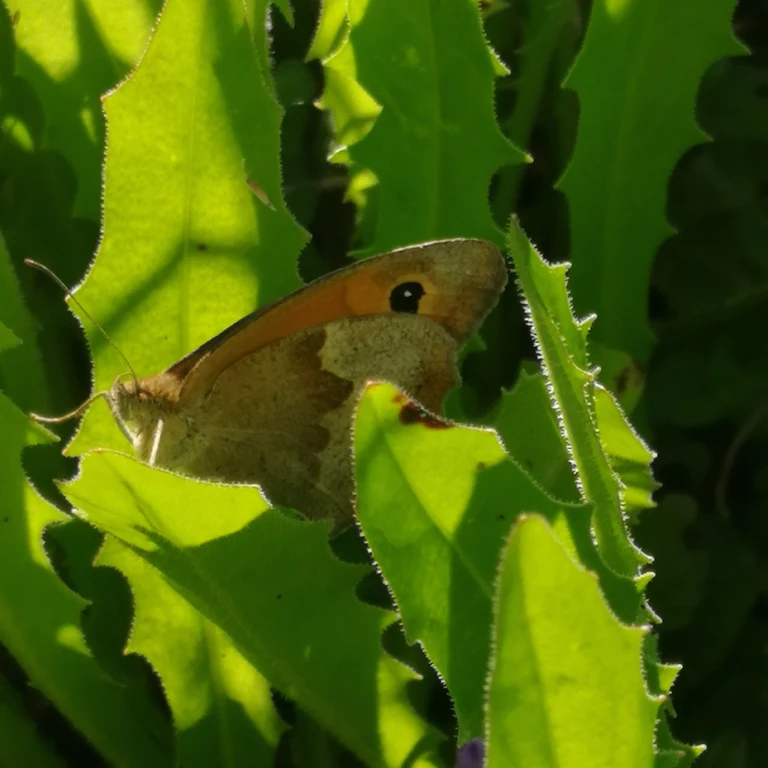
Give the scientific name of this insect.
Maniola jurtina
